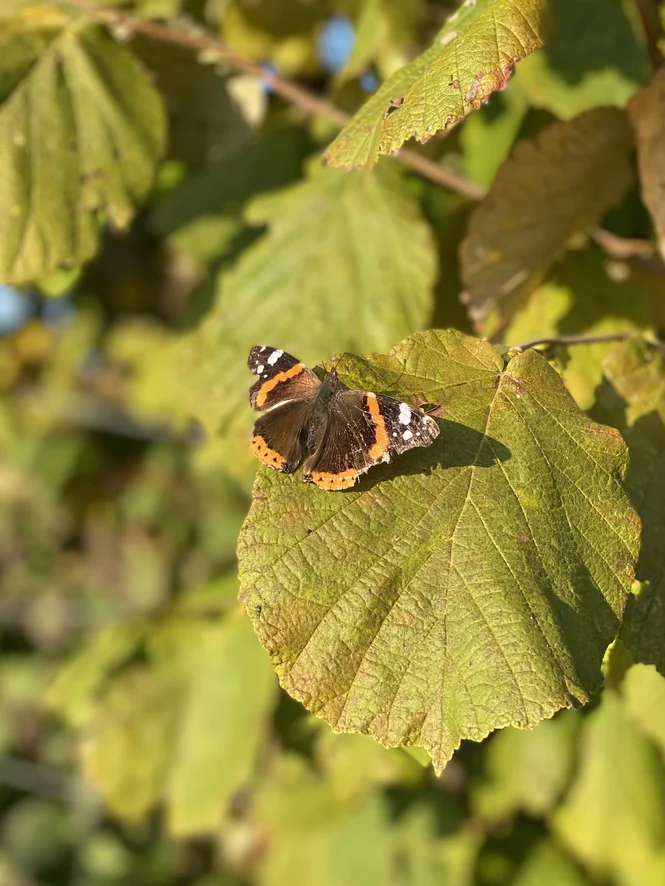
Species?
Vanessa atalanta
